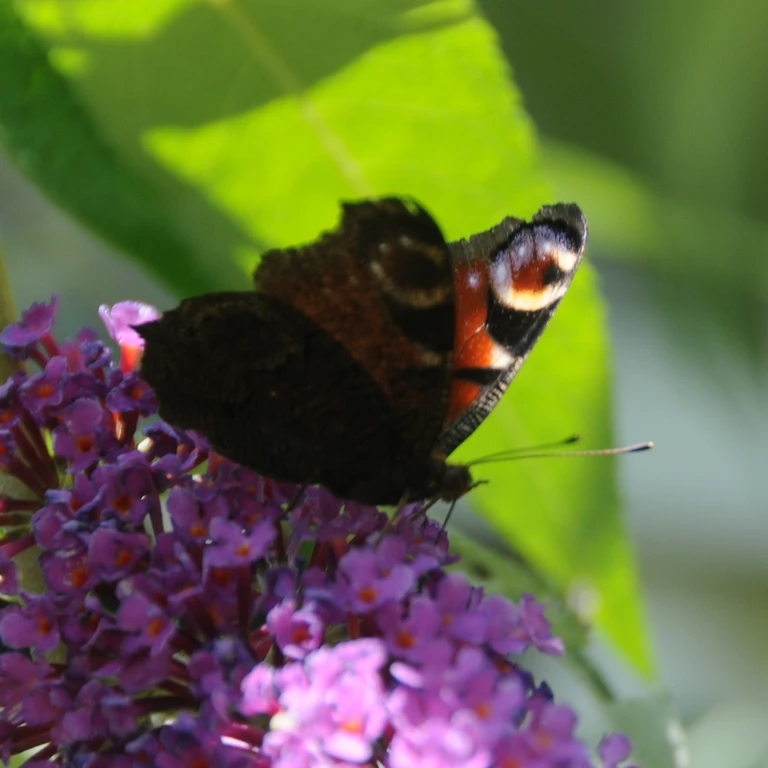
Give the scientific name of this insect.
Aglais io
